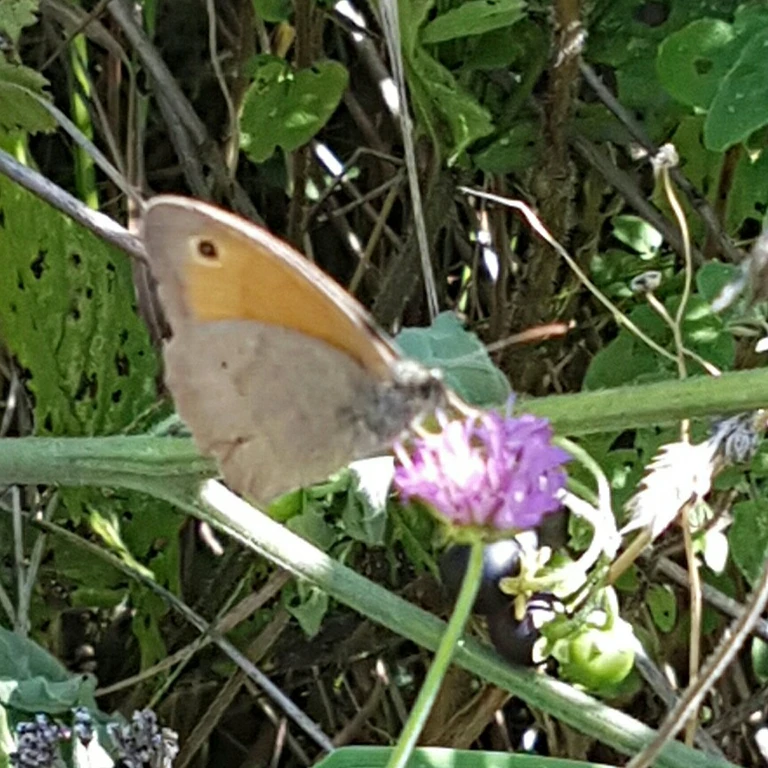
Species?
Maniola jurtina
